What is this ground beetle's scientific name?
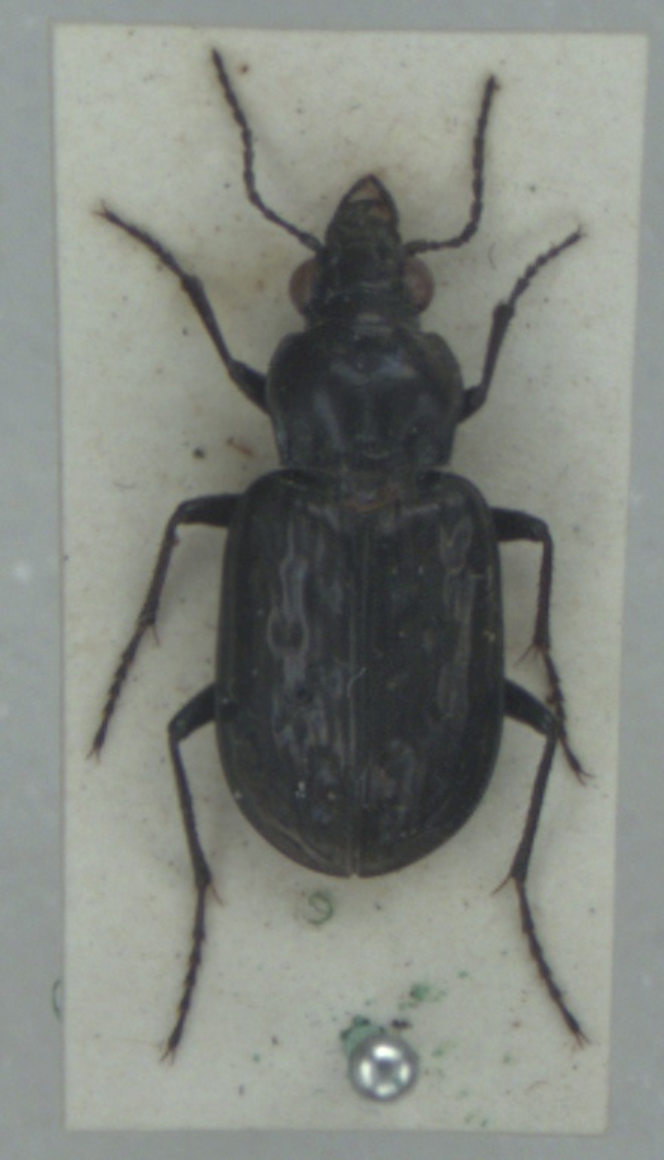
Blethisa multipunctata
